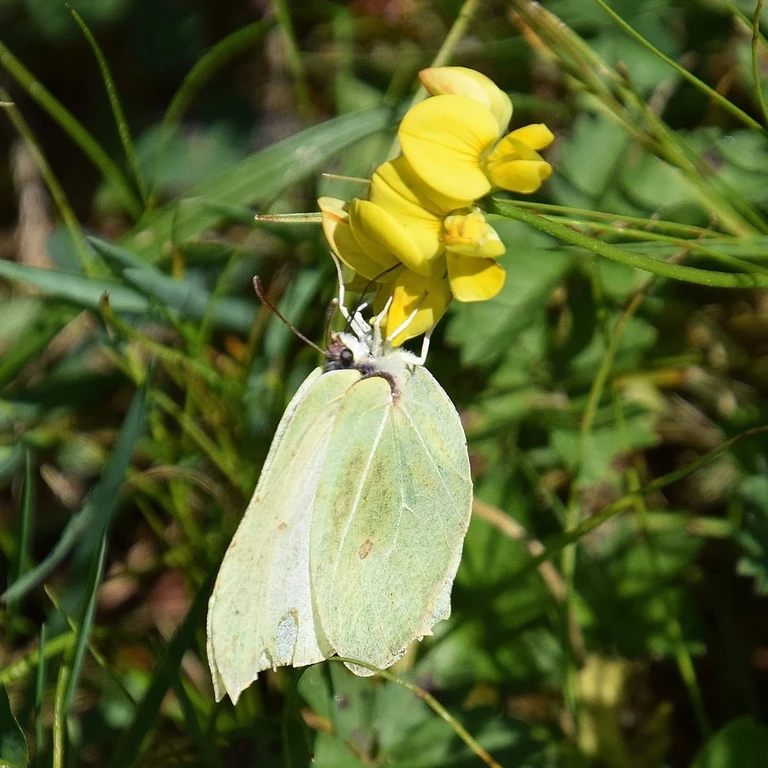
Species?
Gonepteryx rhamni
